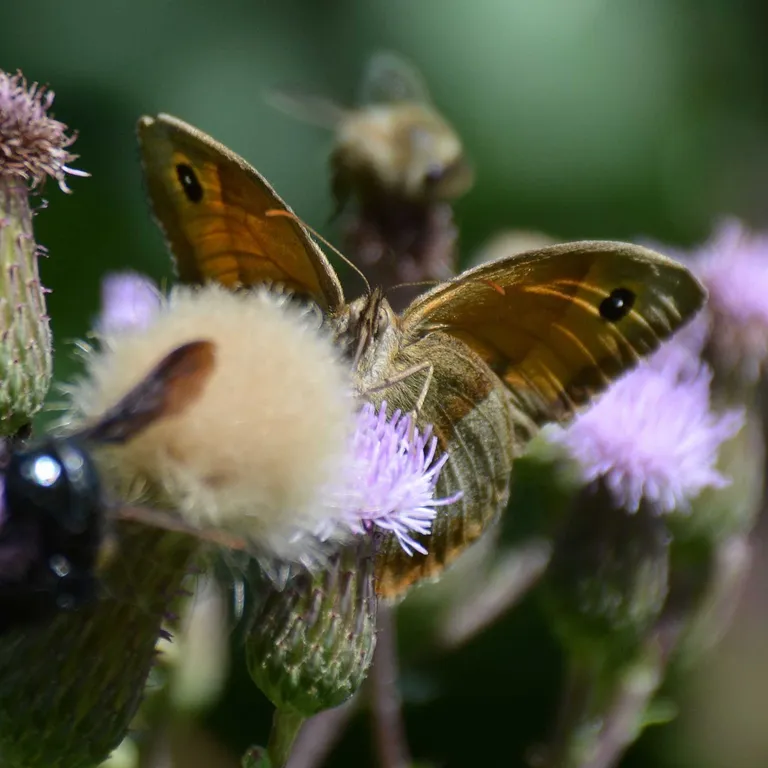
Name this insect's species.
Maniola jurtina
